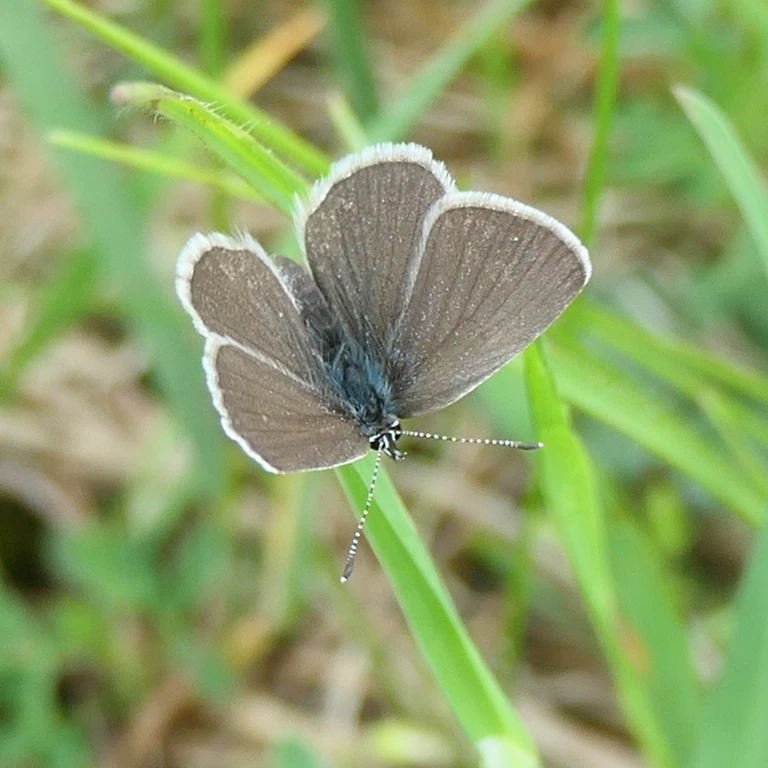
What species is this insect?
Cupido minimus
